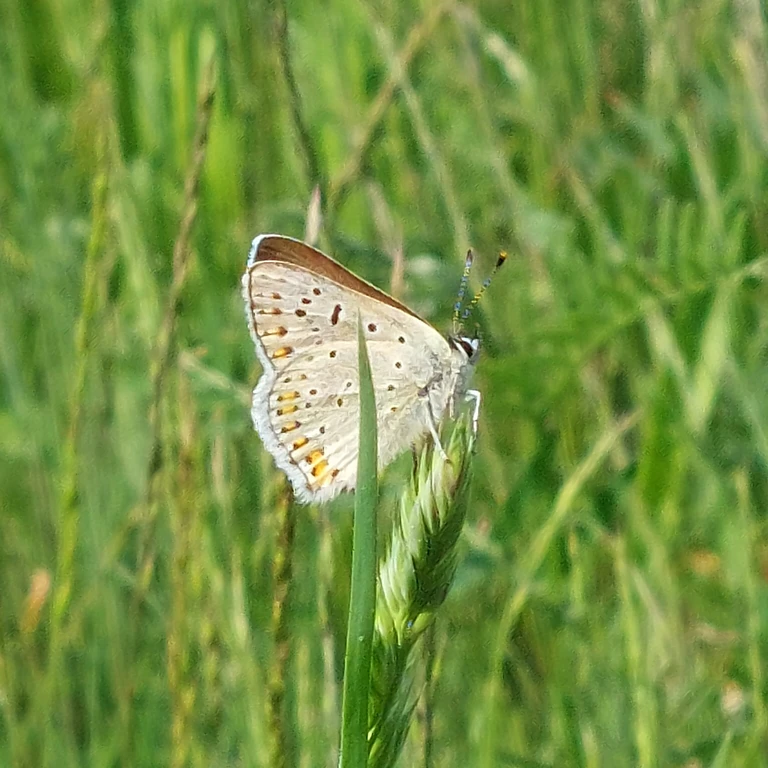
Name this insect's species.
Lycaena tityrus (also Loweia tityrus)
